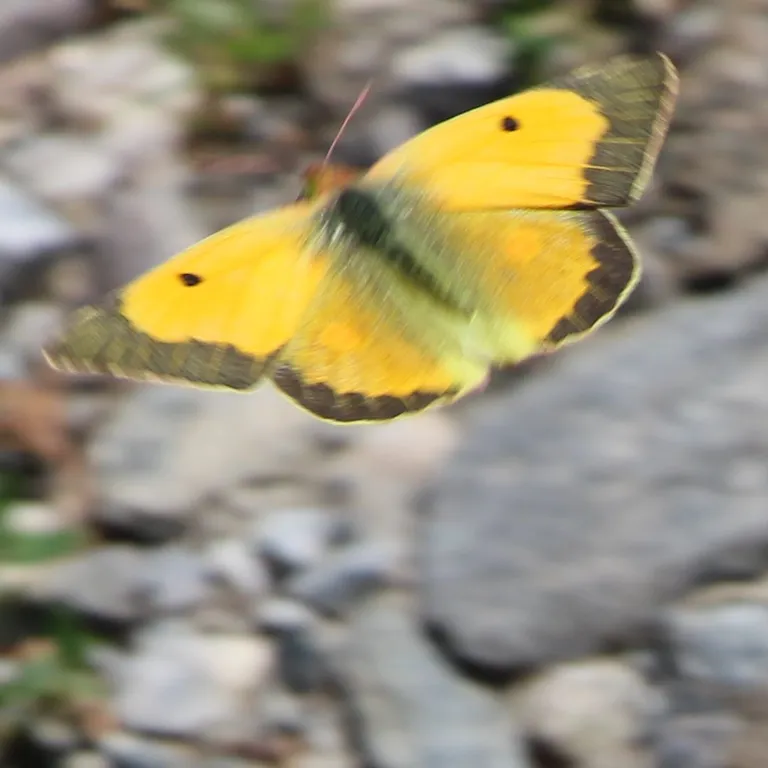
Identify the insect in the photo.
Colias croceus
